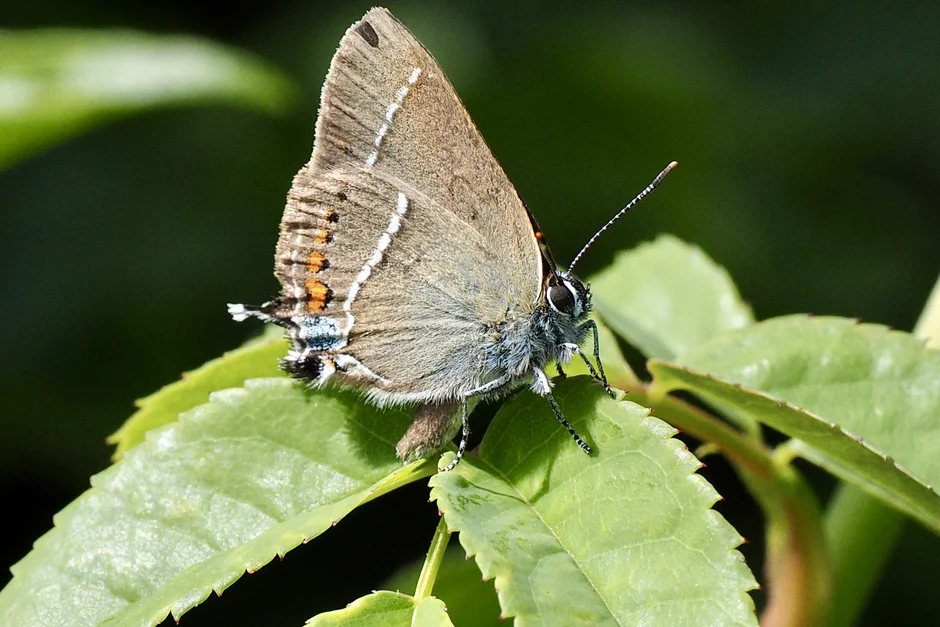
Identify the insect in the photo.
Satyrium spini (also Tuttiola spini)
